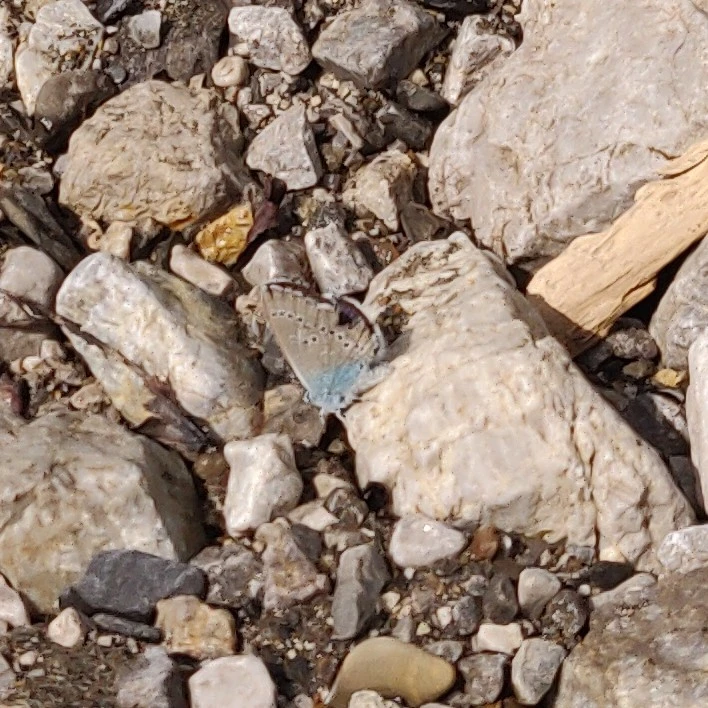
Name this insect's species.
Cyaniris semiargus
